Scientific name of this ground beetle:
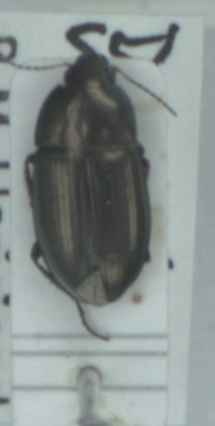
Amara aenea
